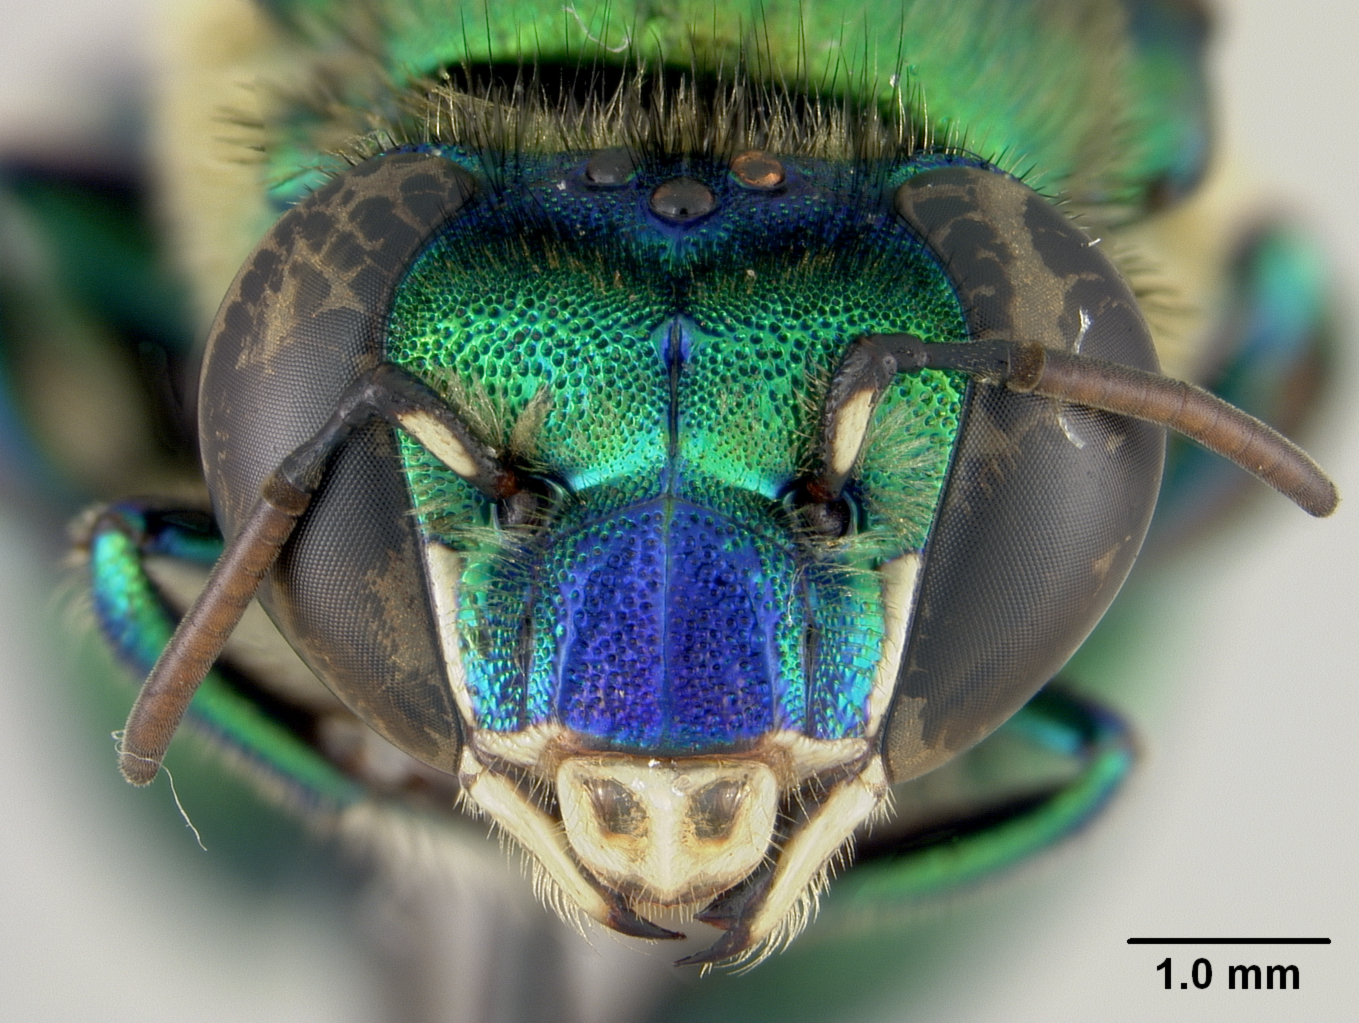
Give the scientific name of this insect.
Euglossa dissimula
